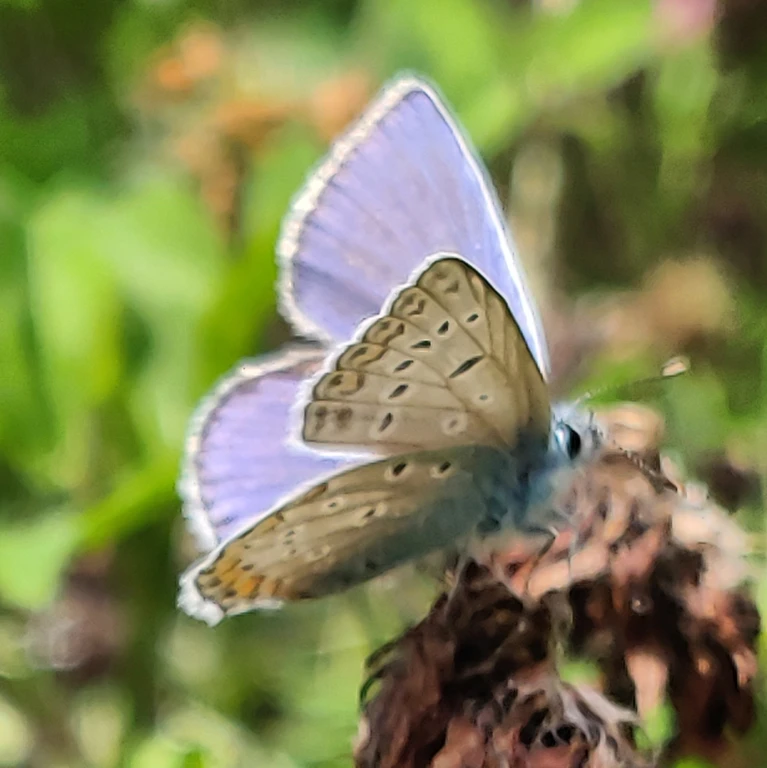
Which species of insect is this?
Polyommatus icarus
